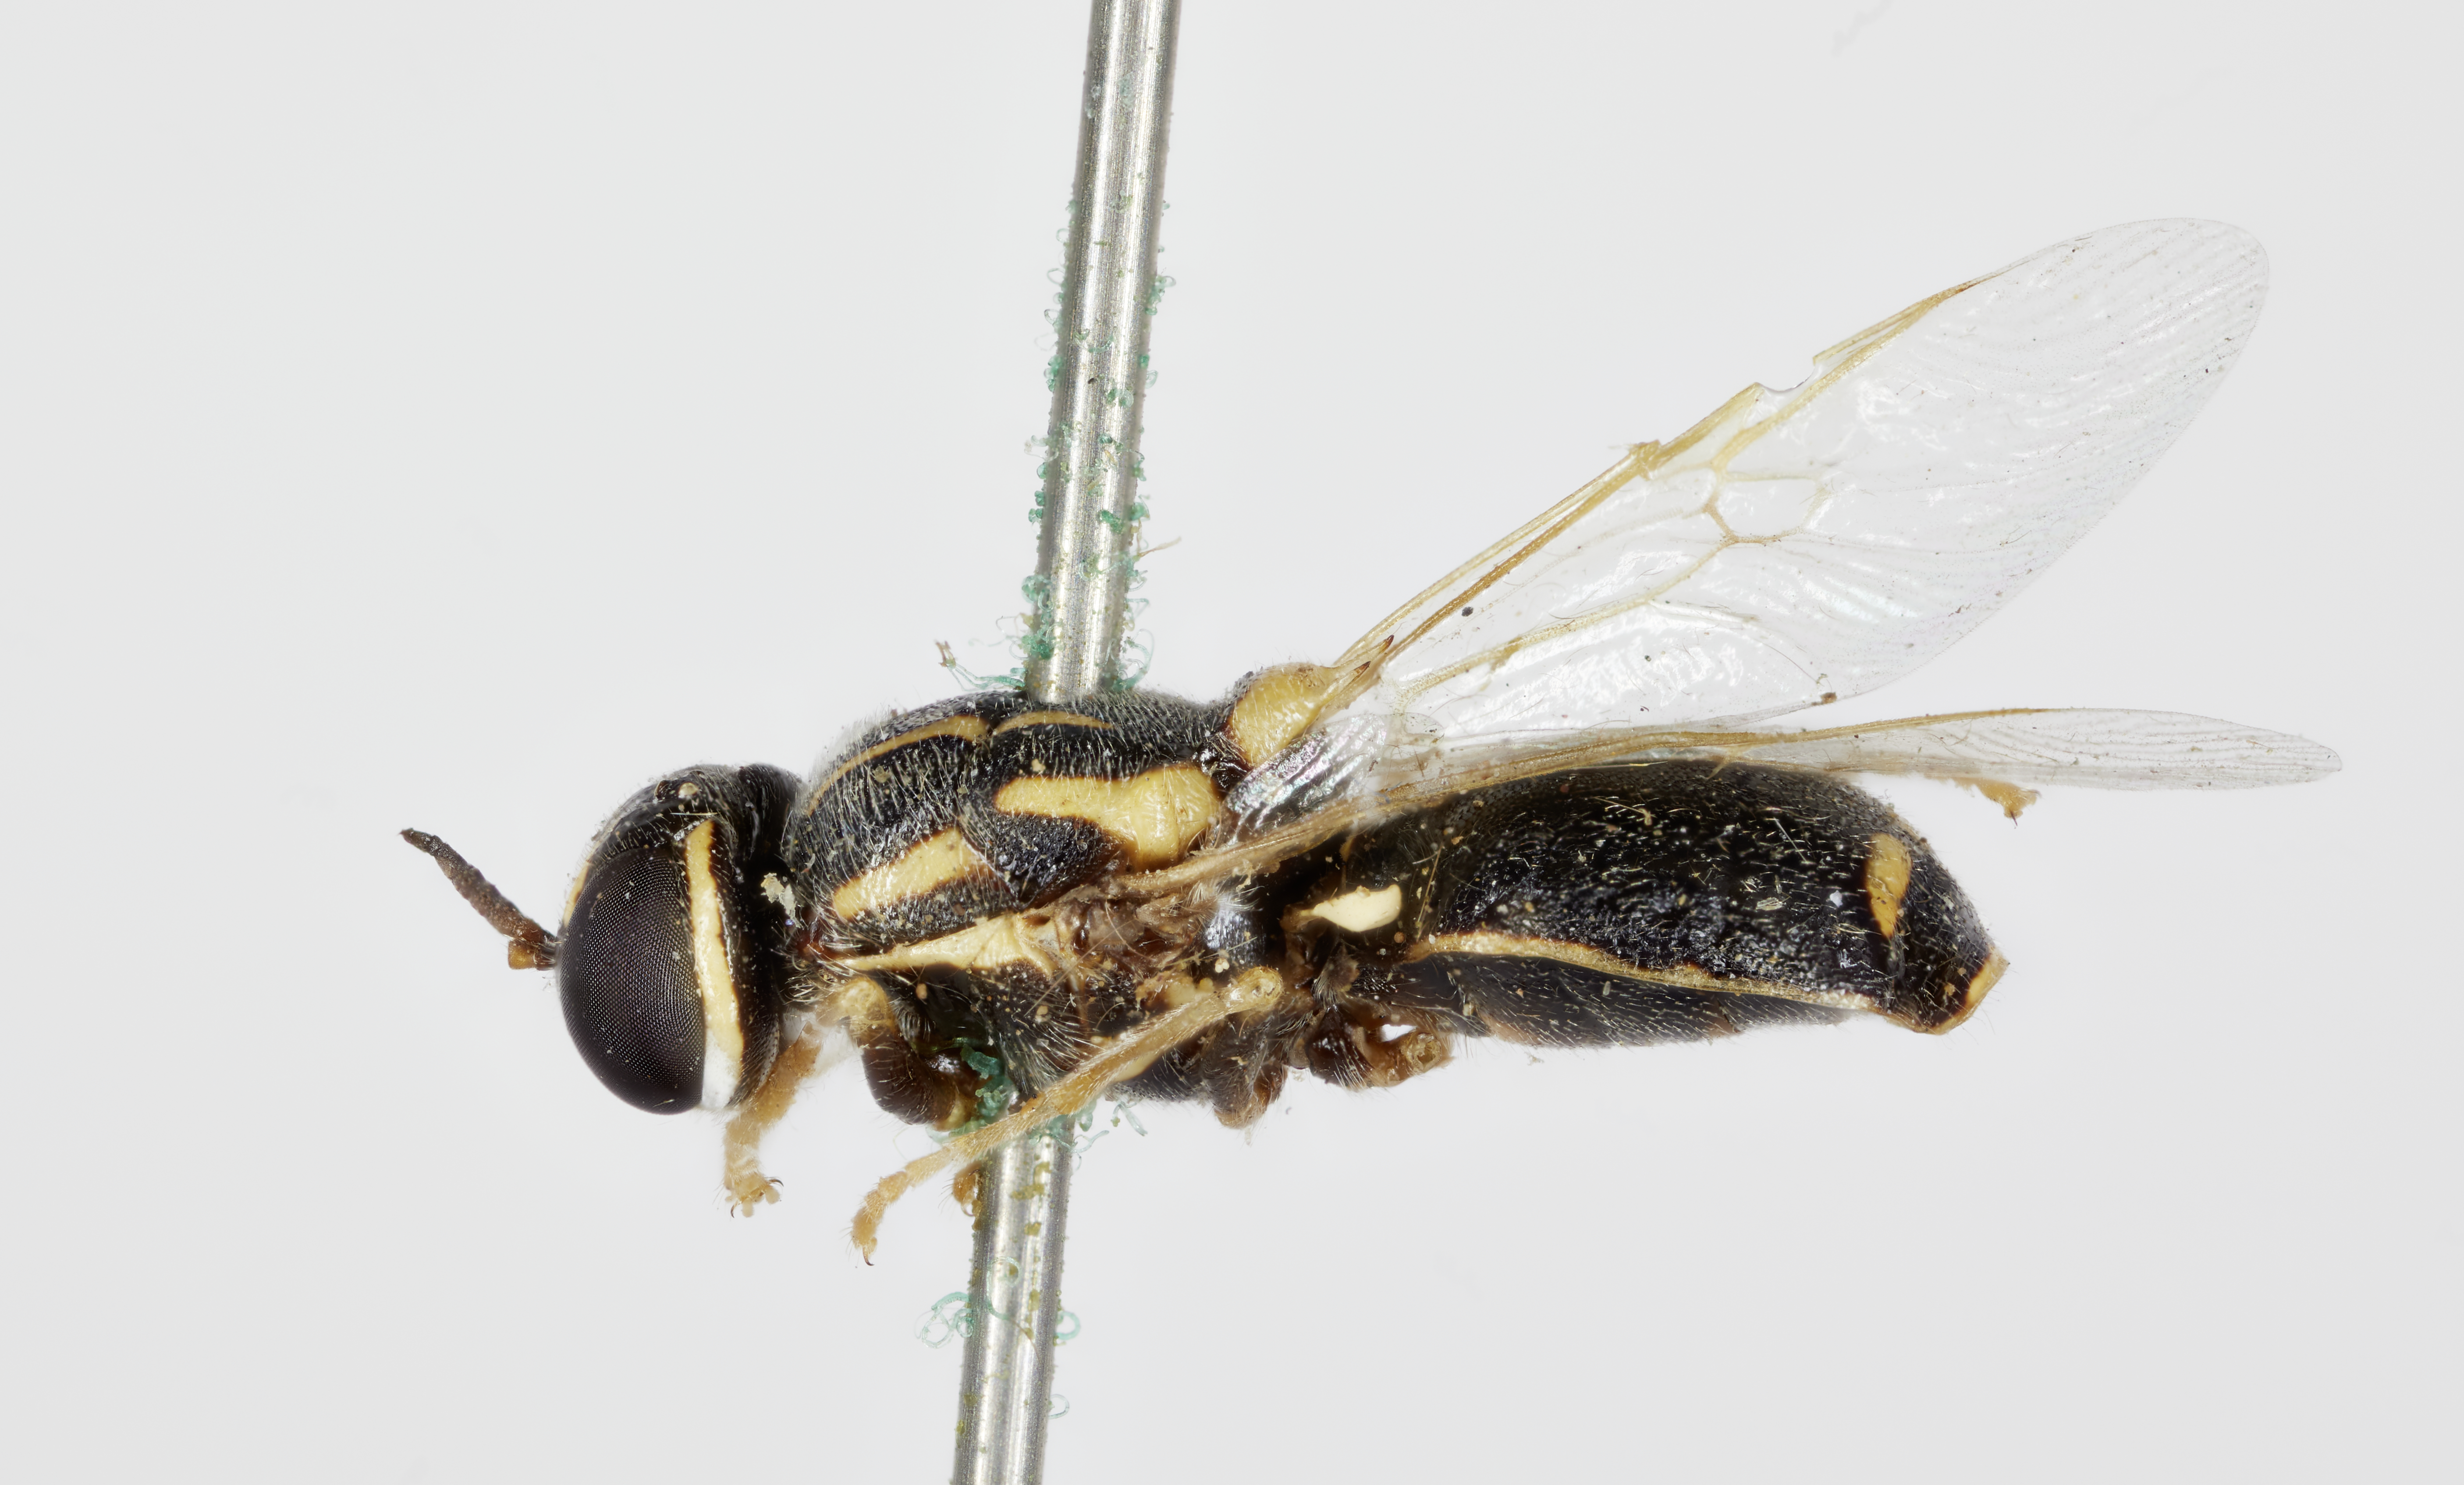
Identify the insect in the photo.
Euparyphus tahoensis
